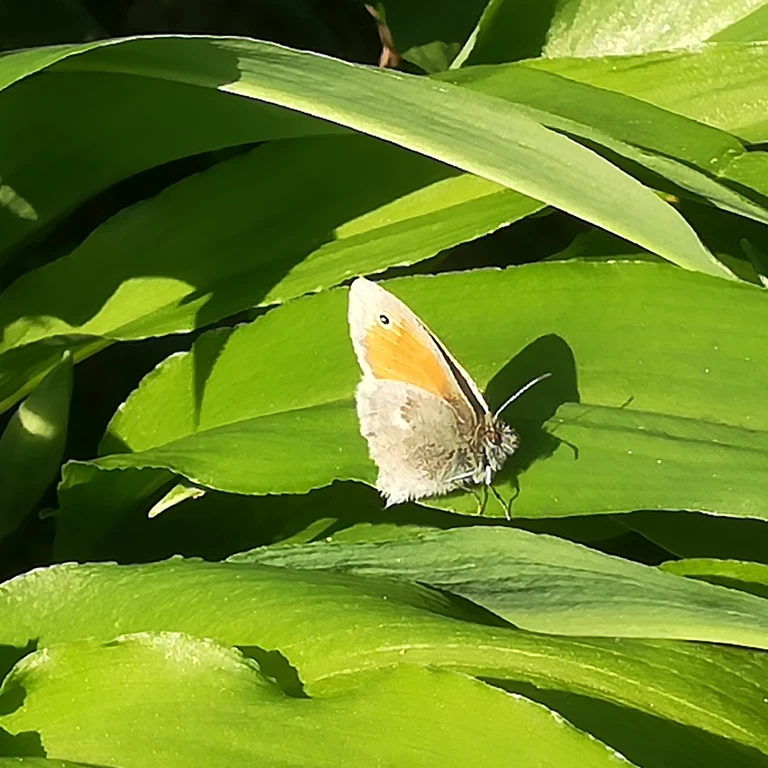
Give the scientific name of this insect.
Coenonympha pamphilus
